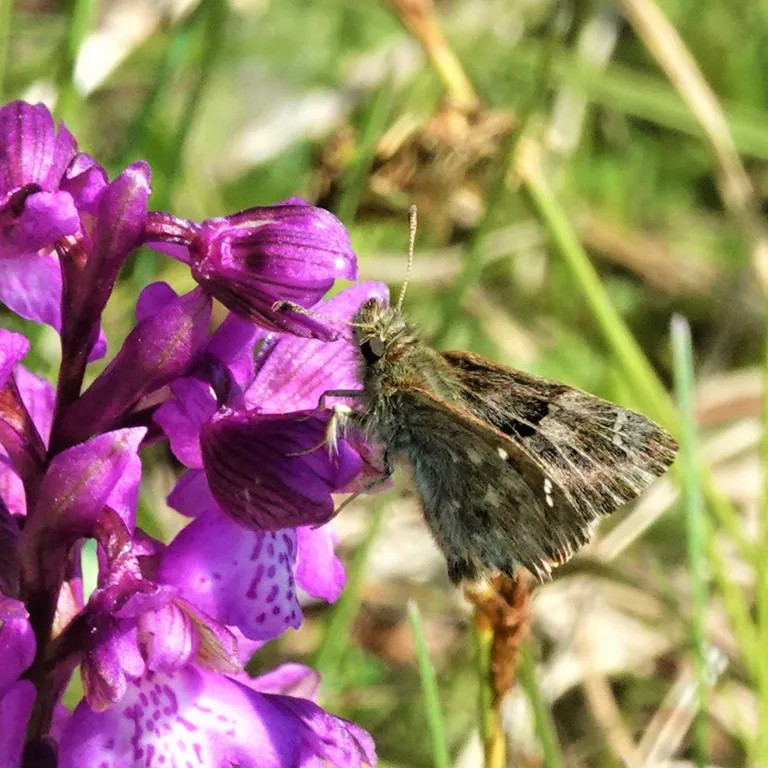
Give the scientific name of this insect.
Carcharodus alceae
